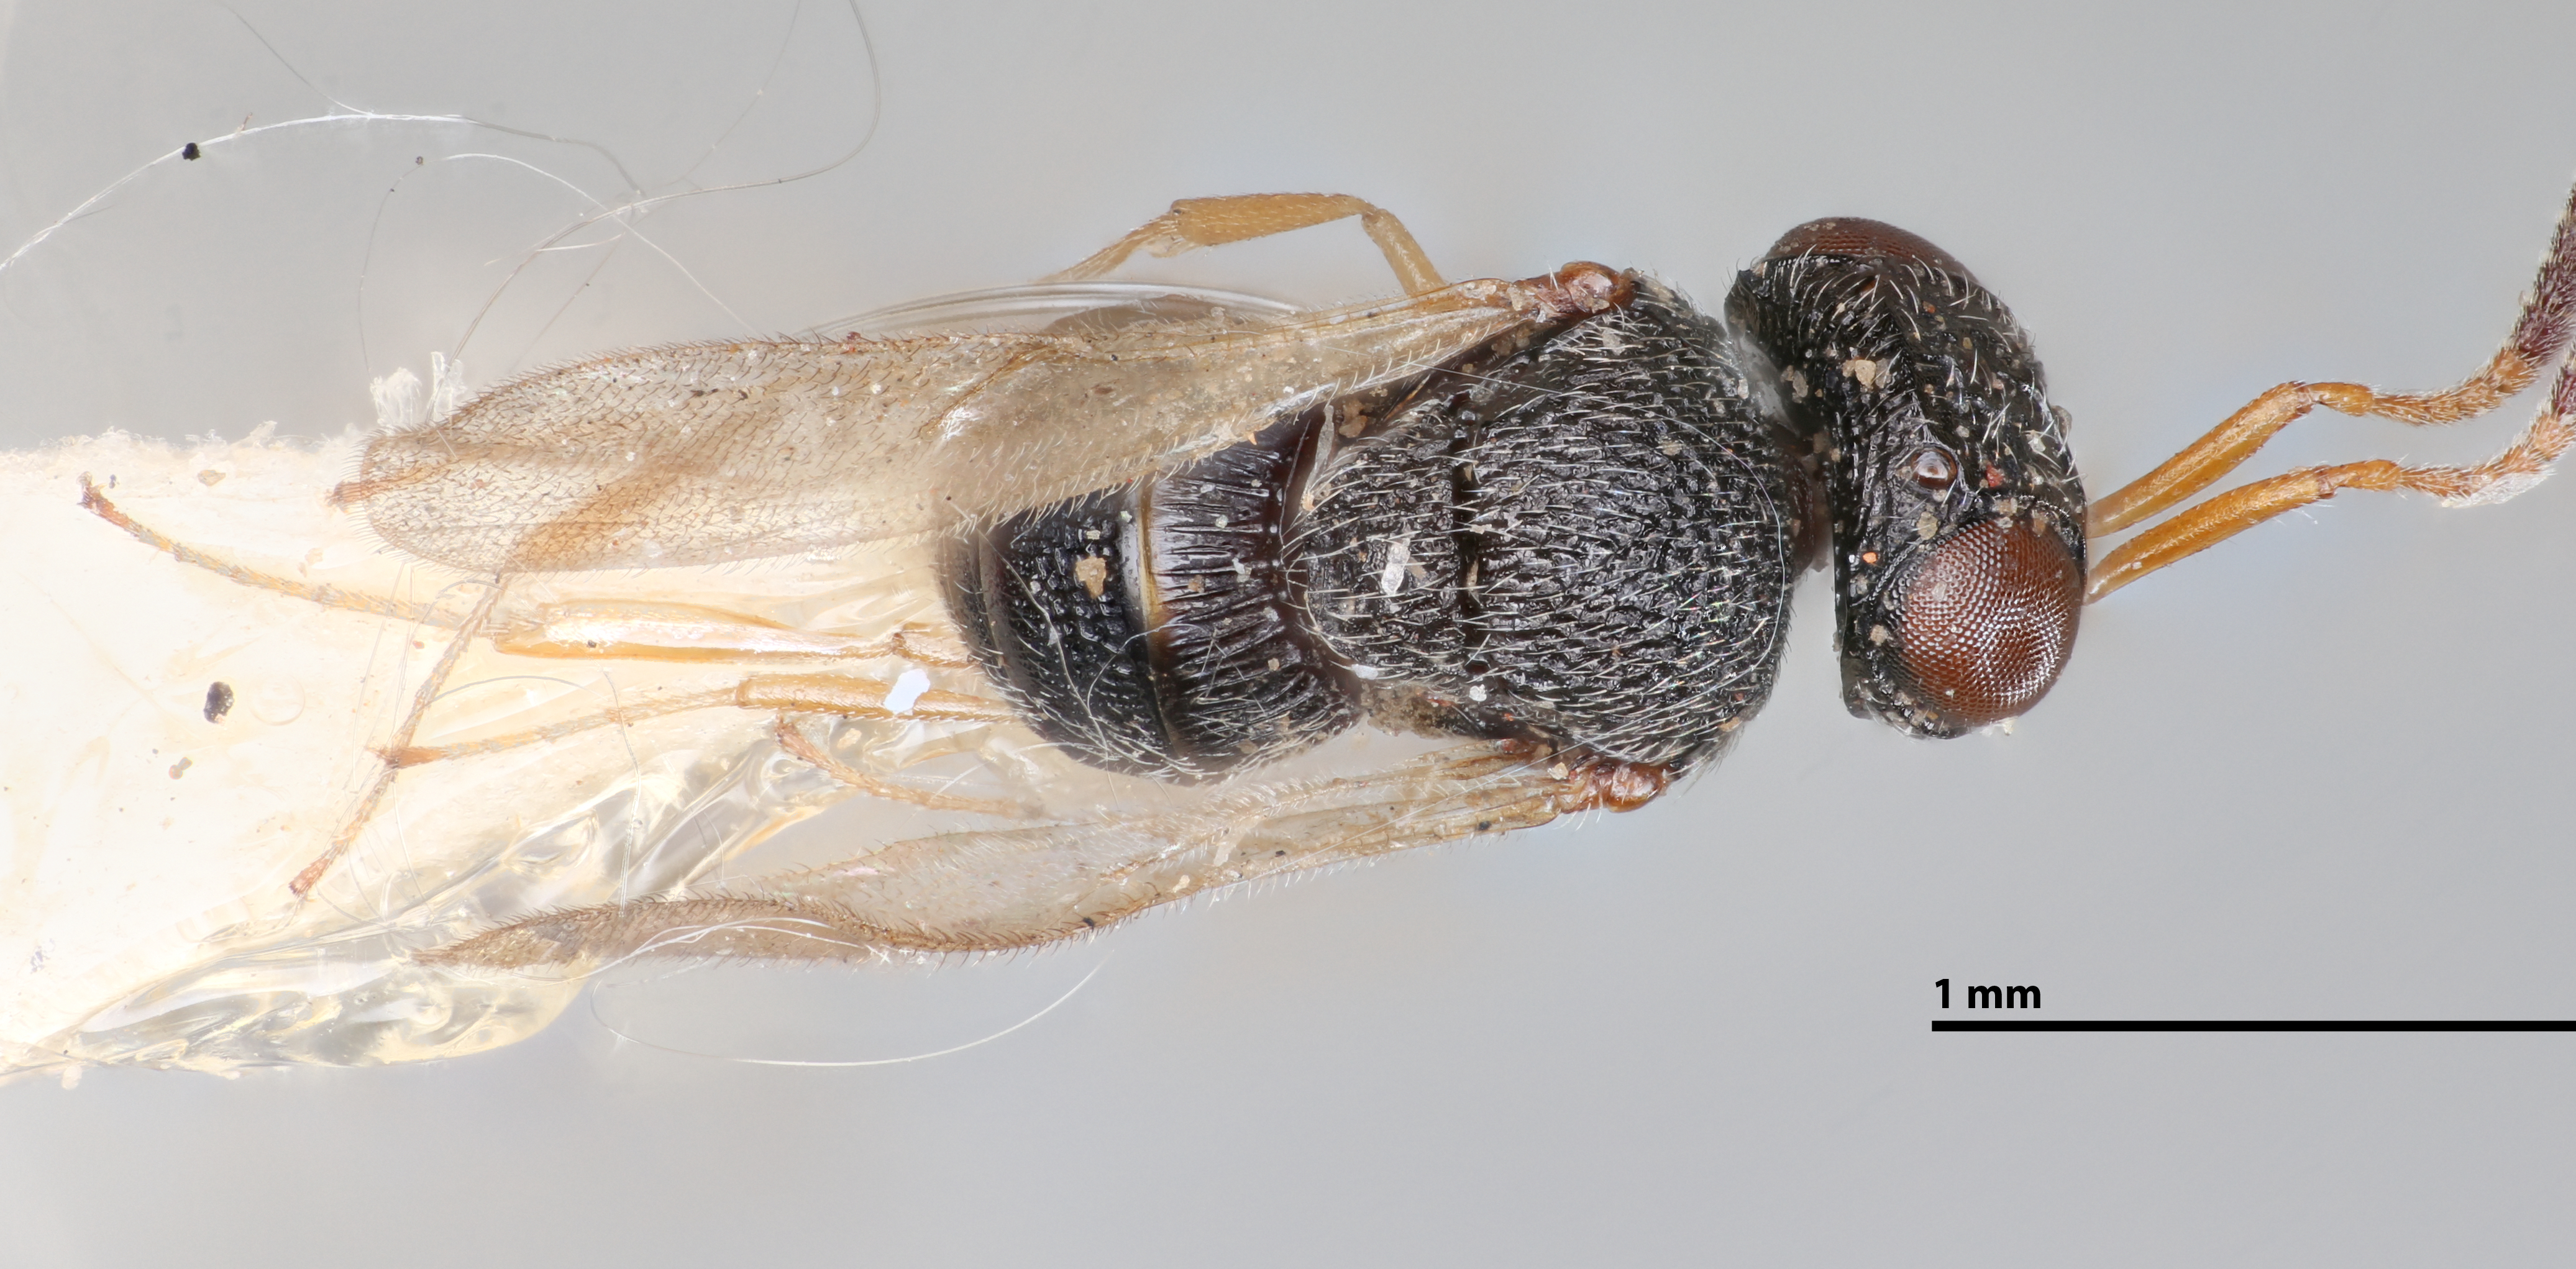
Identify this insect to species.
Gryon krishnagiriensis
